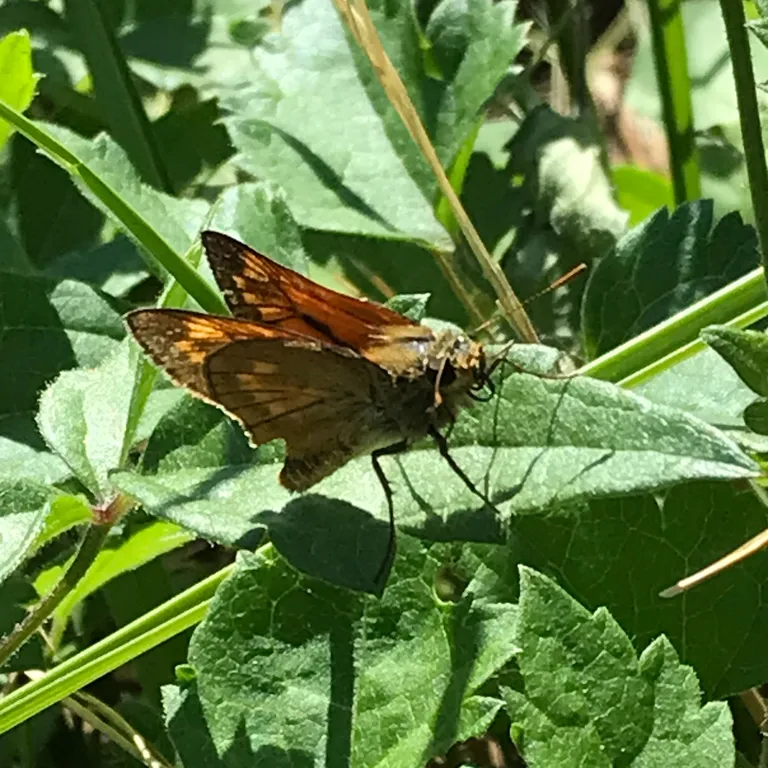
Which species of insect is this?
Ochlodes sylvanus (also Ochlodes venata)
